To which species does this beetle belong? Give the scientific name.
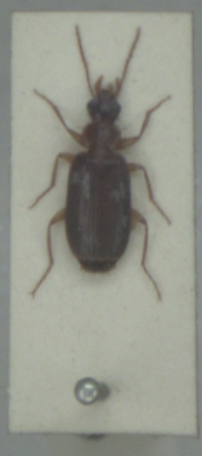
Dromius meridionalis
